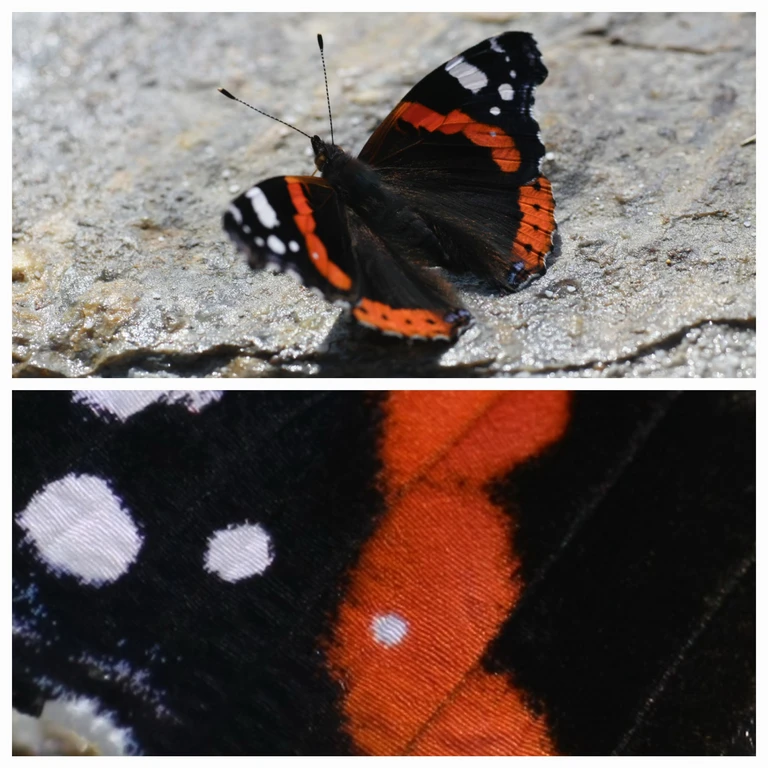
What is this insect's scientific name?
Vanessa atalanta
